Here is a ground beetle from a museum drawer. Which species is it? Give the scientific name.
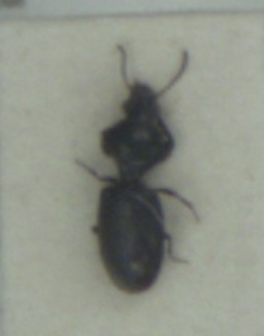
Dyschirius aeneus
